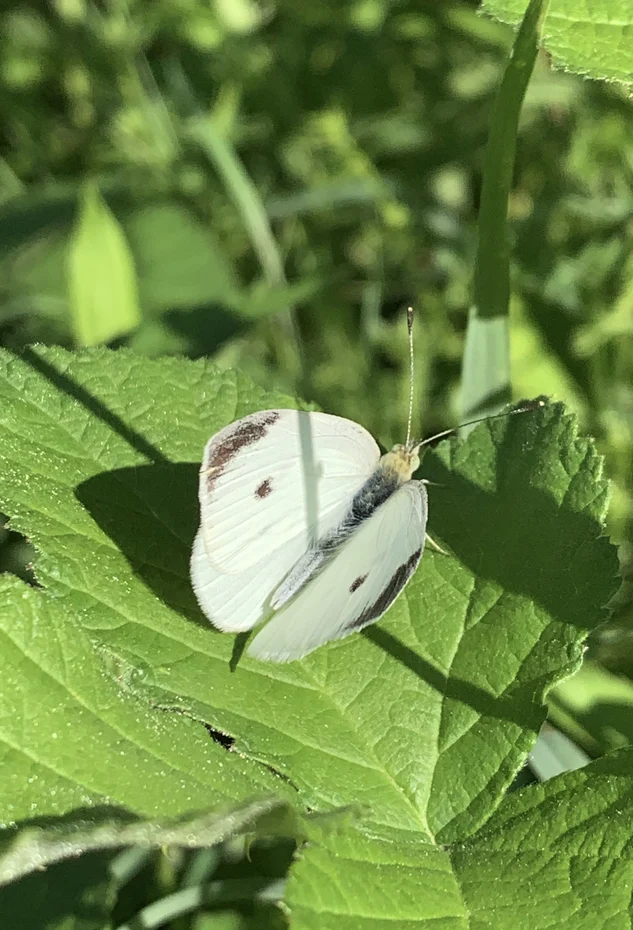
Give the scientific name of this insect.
Pieris rapae
